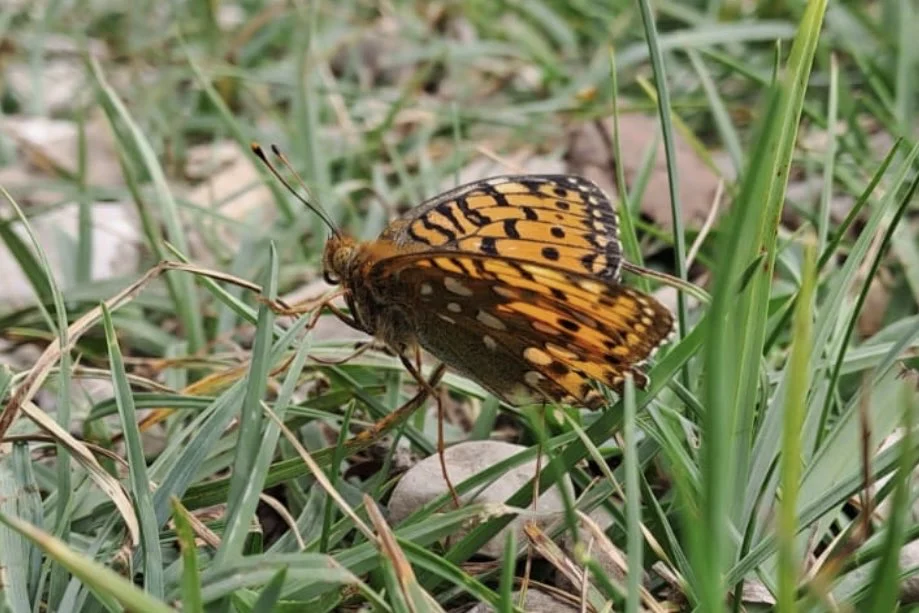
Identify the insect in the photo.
Speyeria aglaja
